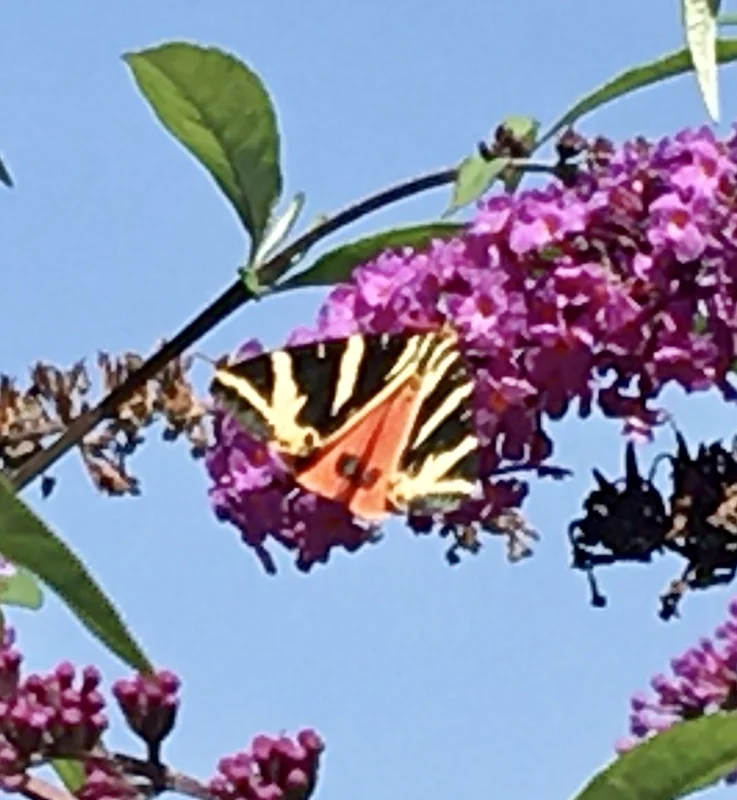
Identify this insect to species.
Euplagia quadripunctaria
